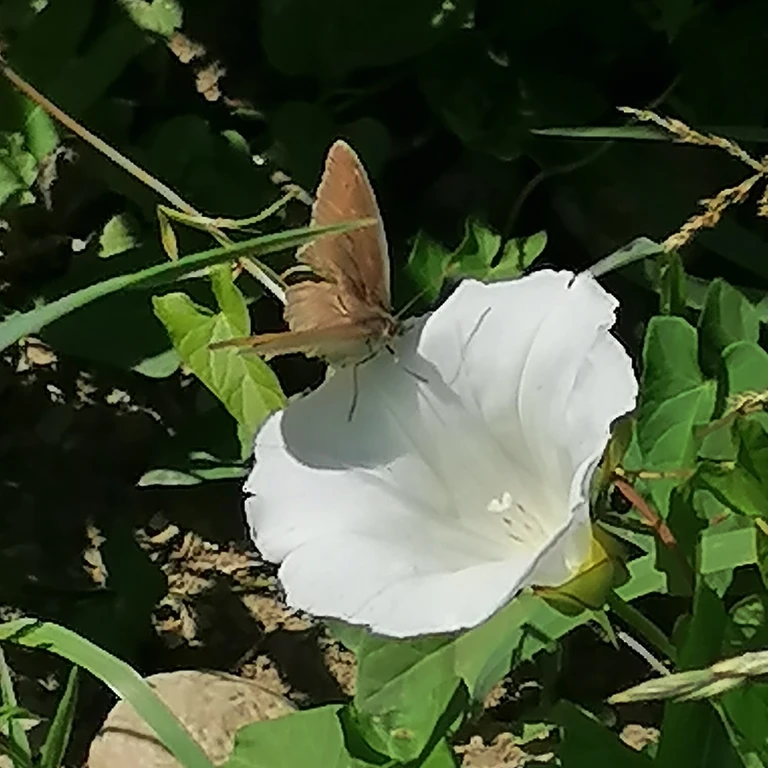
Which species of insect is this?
Maniola jurtina
